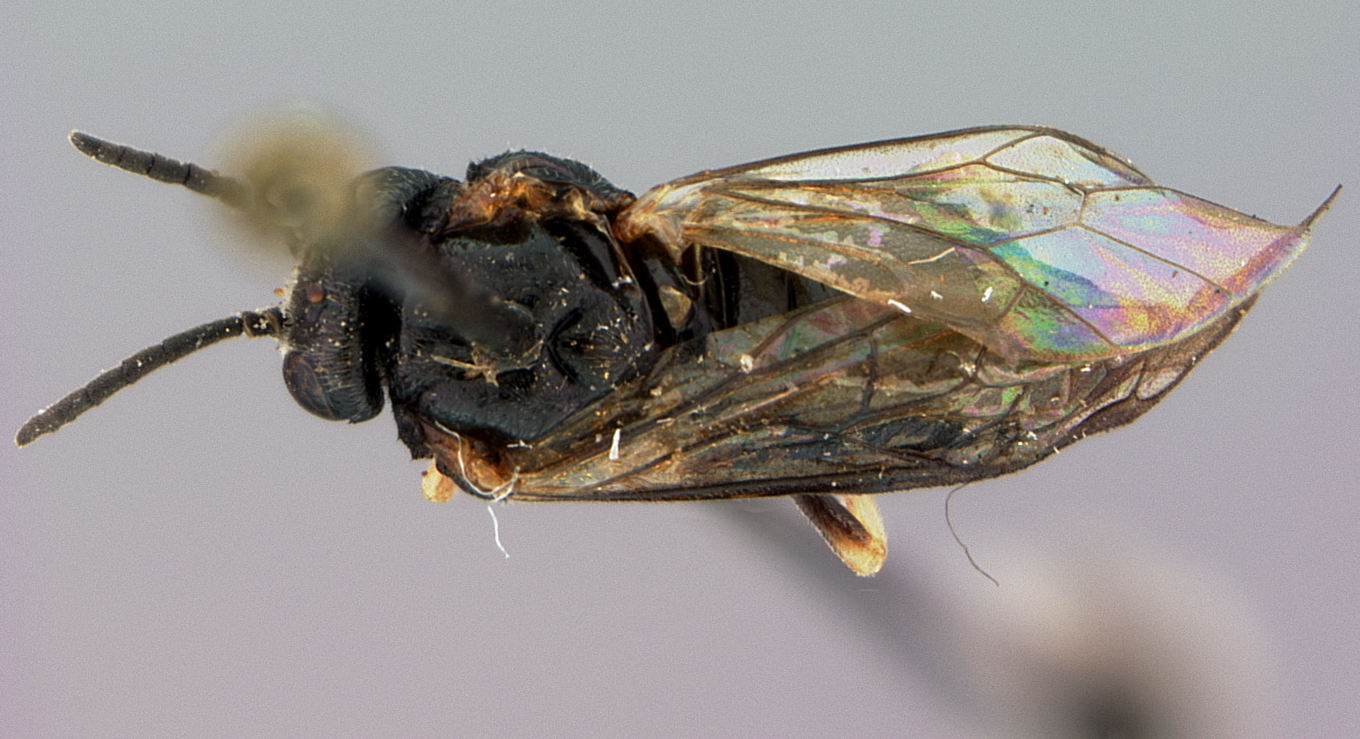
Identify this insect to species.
Erythraspides tuckeri
